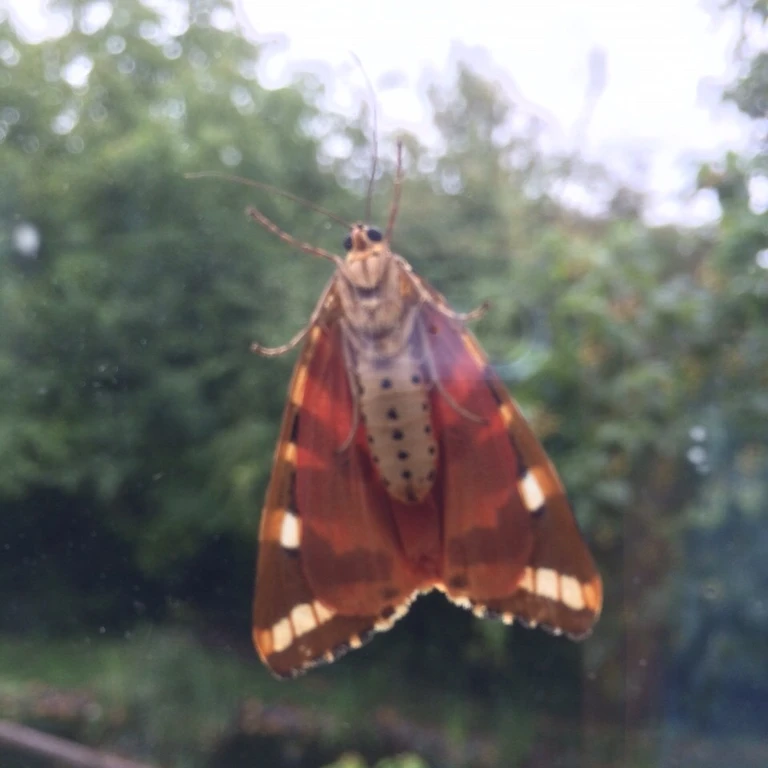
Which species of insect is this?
Euplagia quadripunctaria
